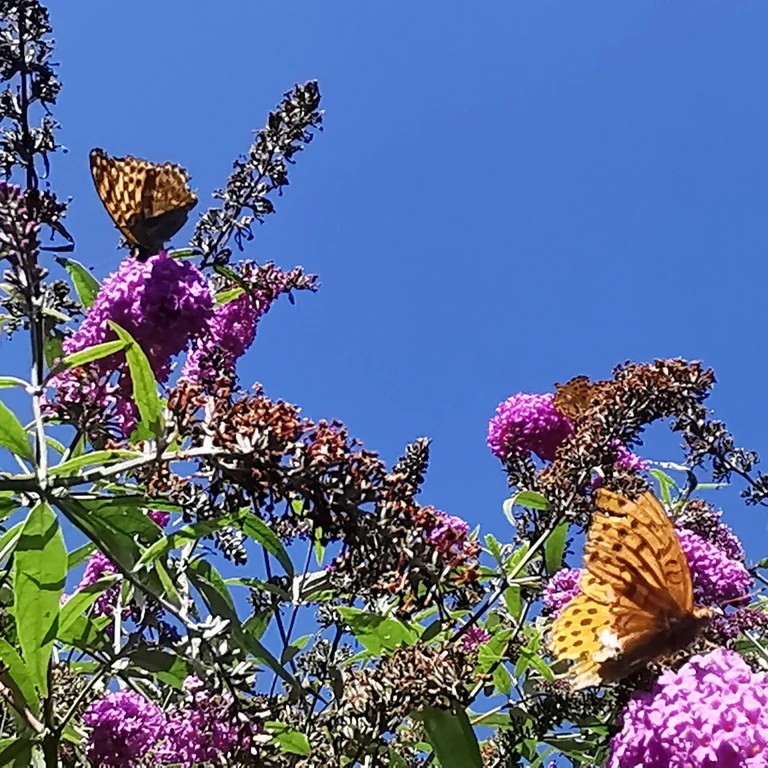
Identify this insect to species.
Argynnis paphia
